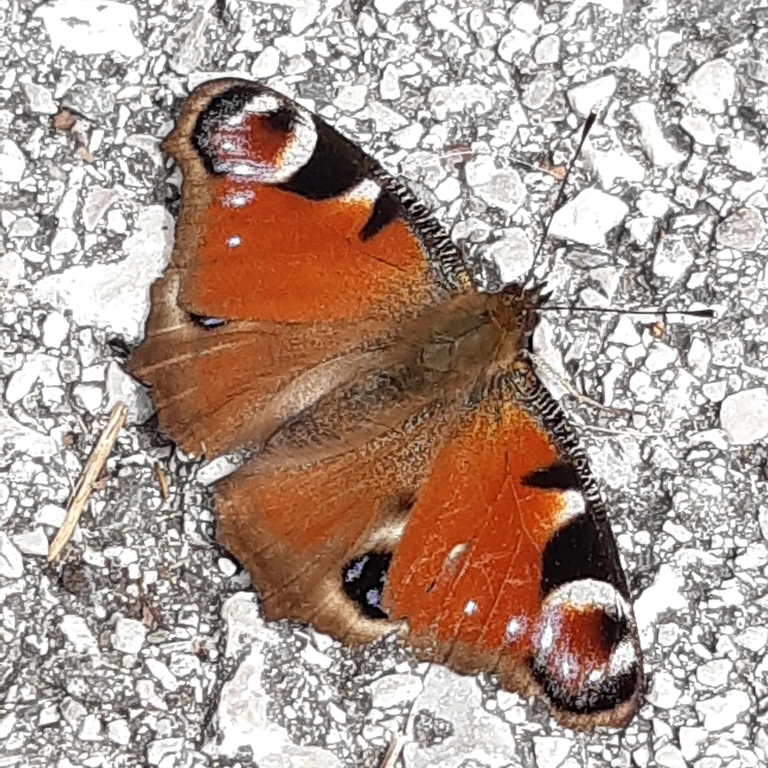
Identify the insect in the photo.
Aglais io
